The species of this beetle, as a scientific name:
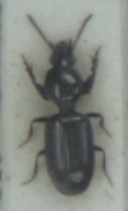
Dyschirius salinus
